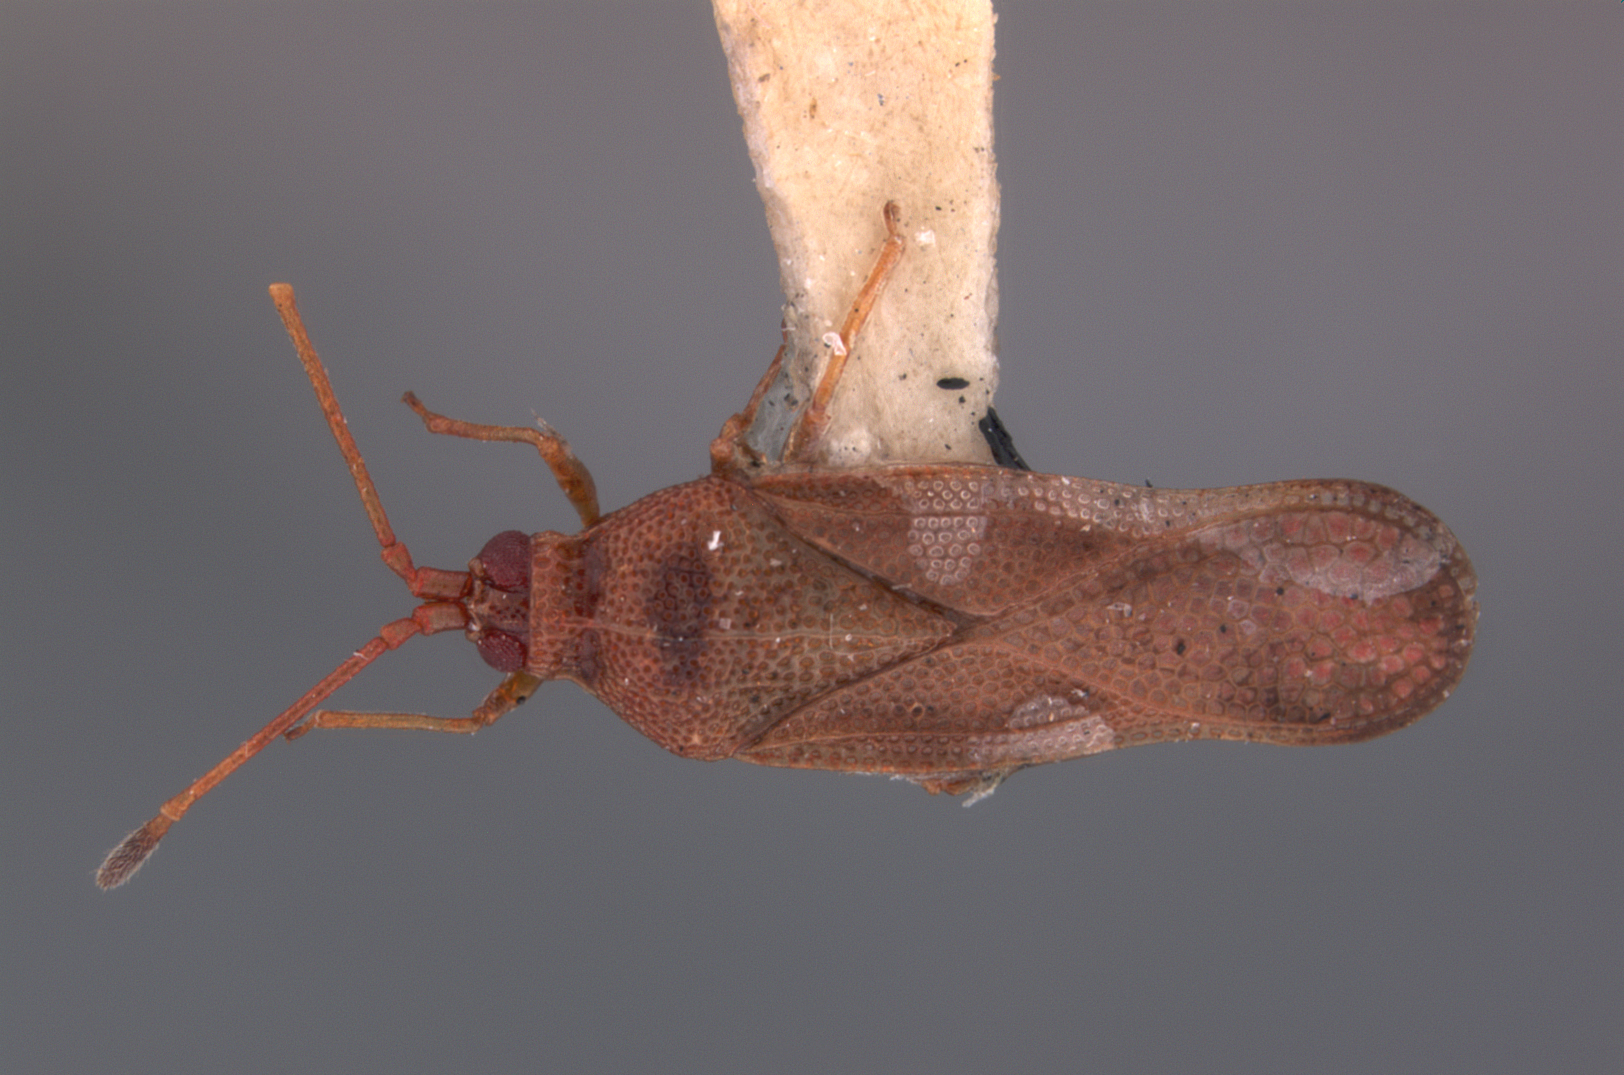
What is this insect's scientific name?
Froggattia disticha
